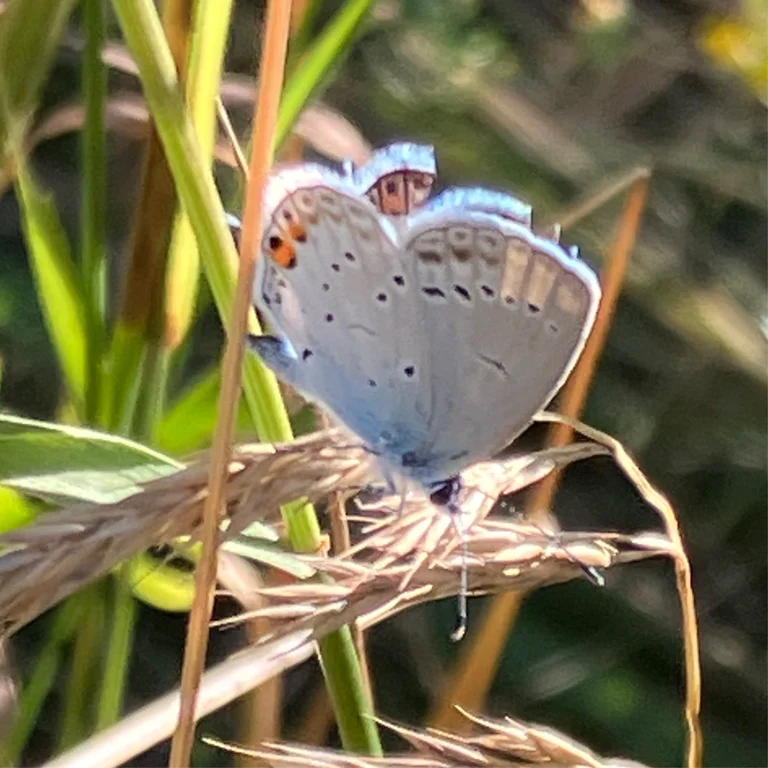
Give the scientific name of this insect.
Cupido argiades (also Elkalyce argiades)
